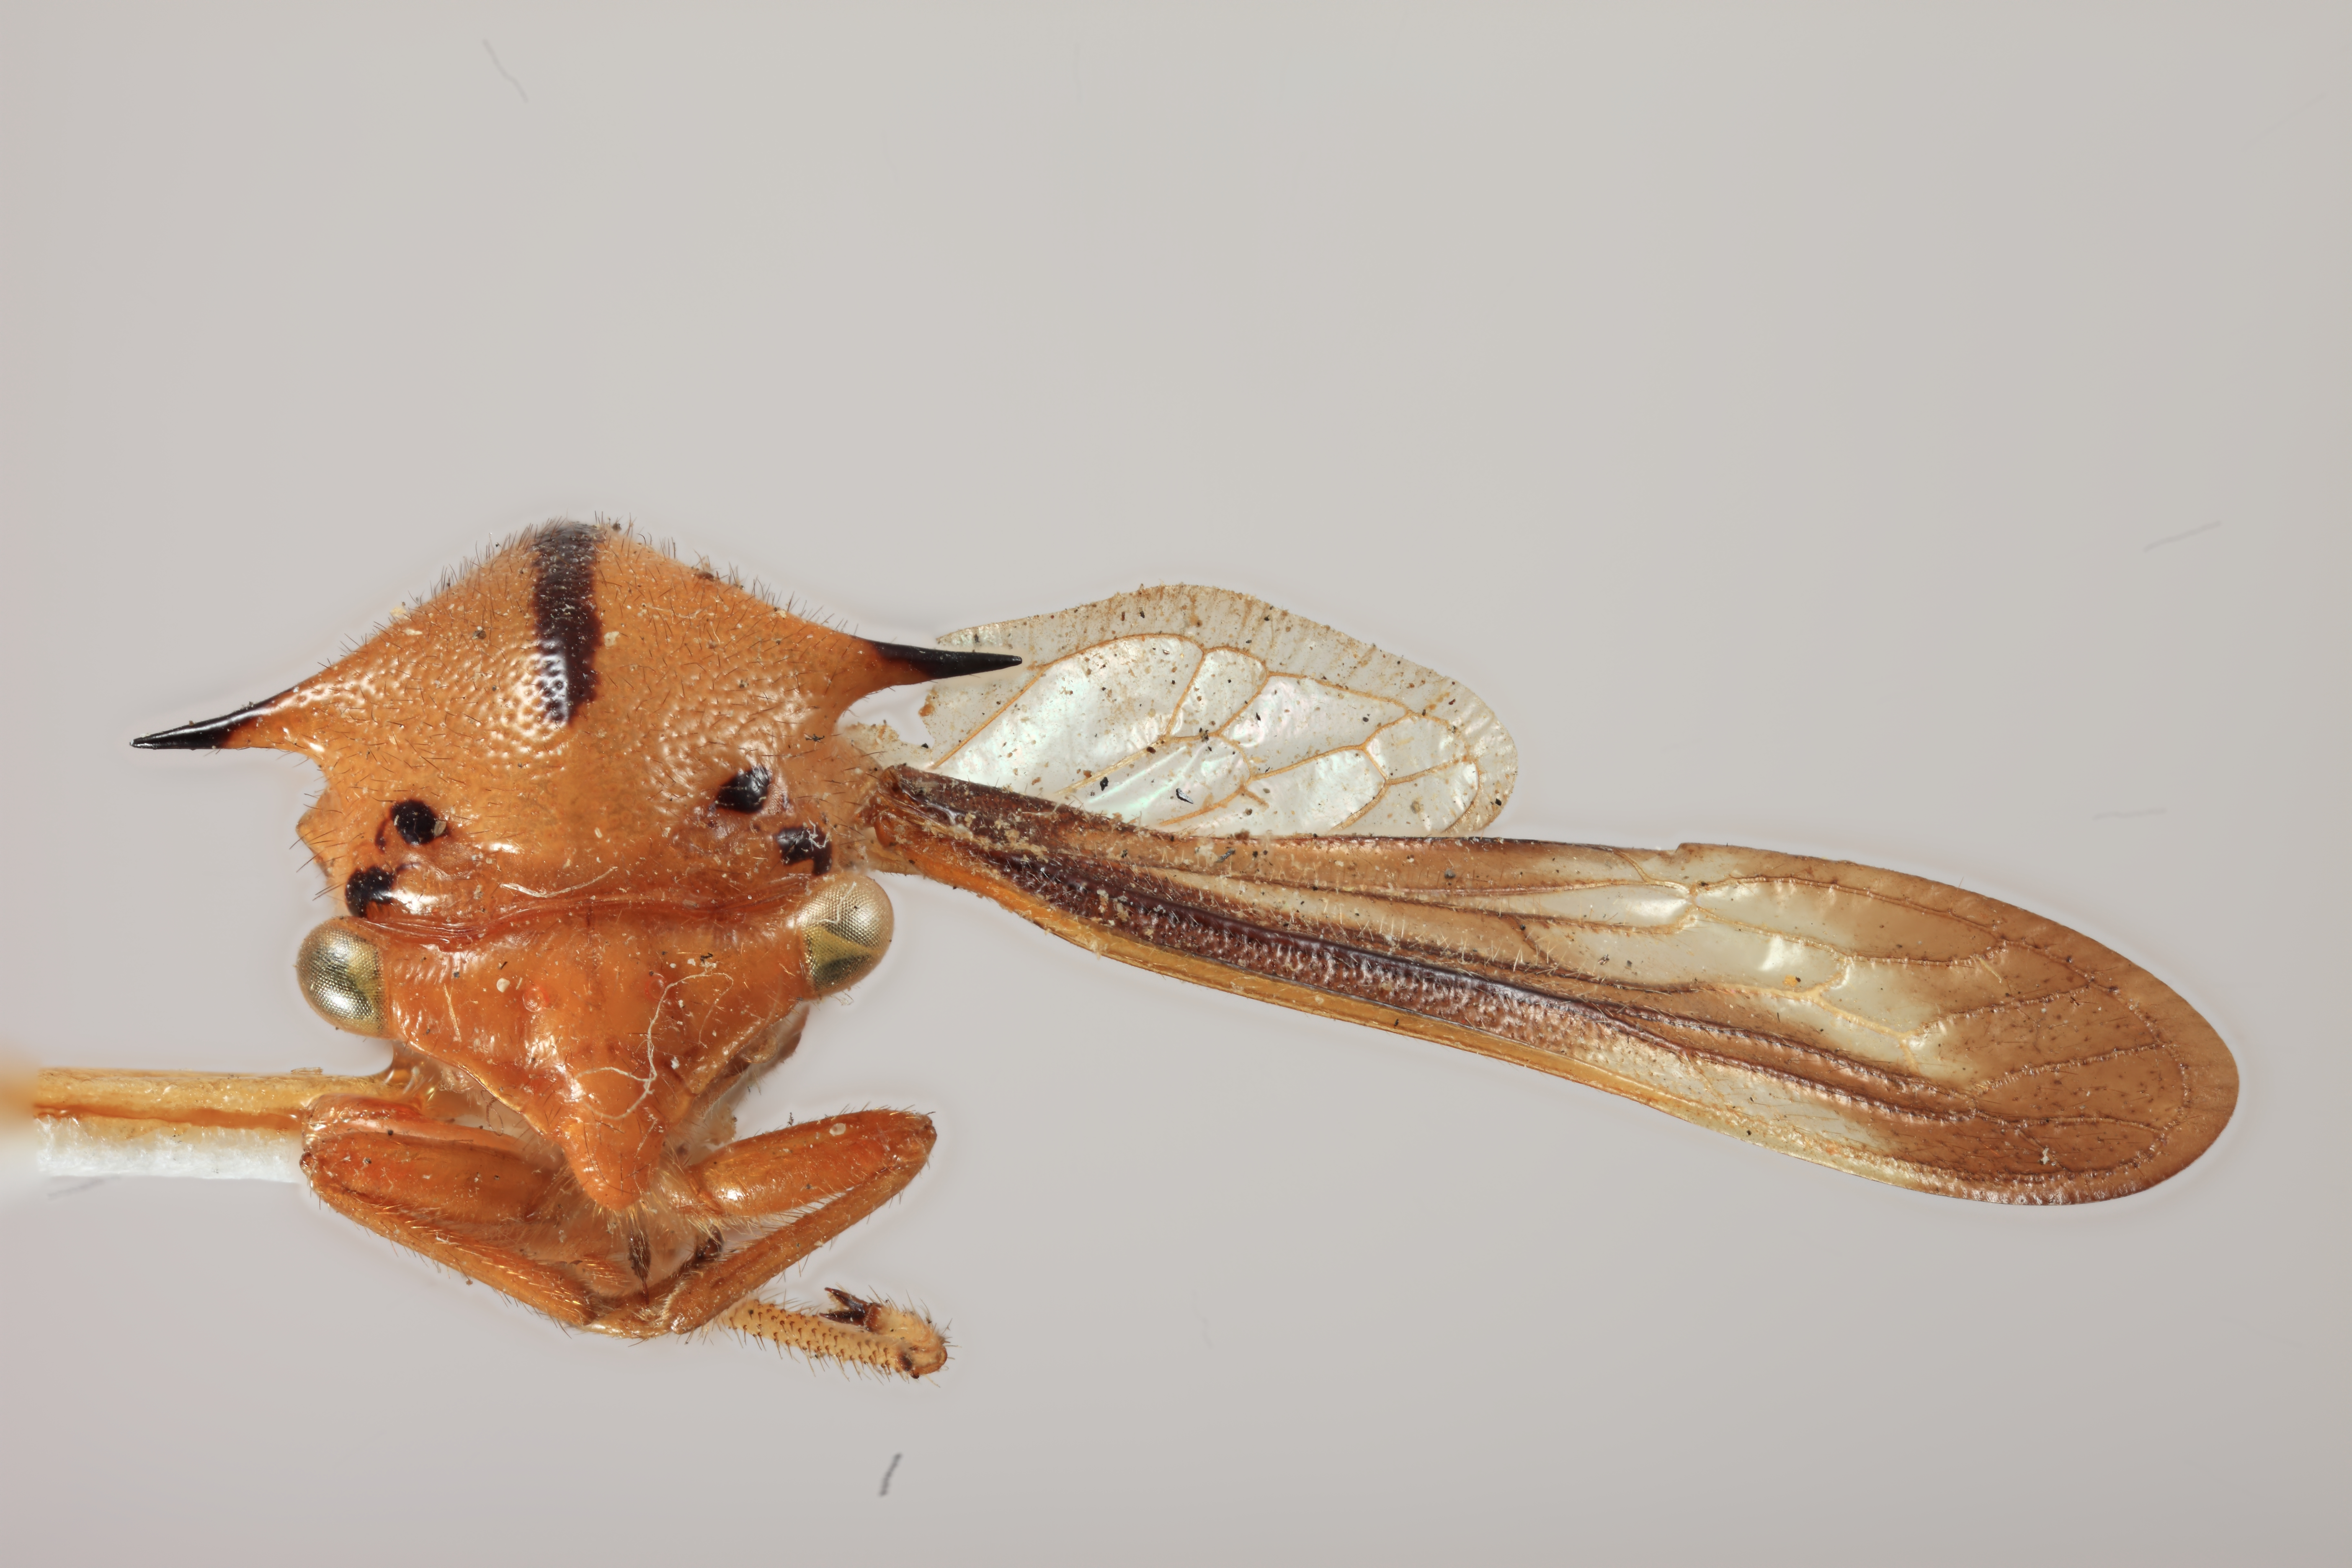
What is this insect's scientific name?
Tomogonia composiana
